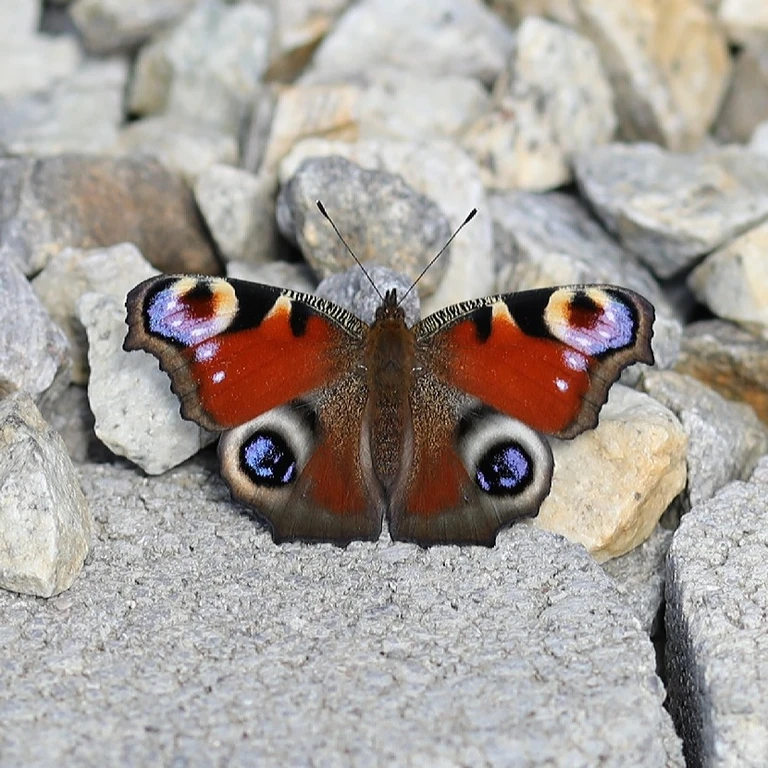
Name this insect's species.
Aglais io
